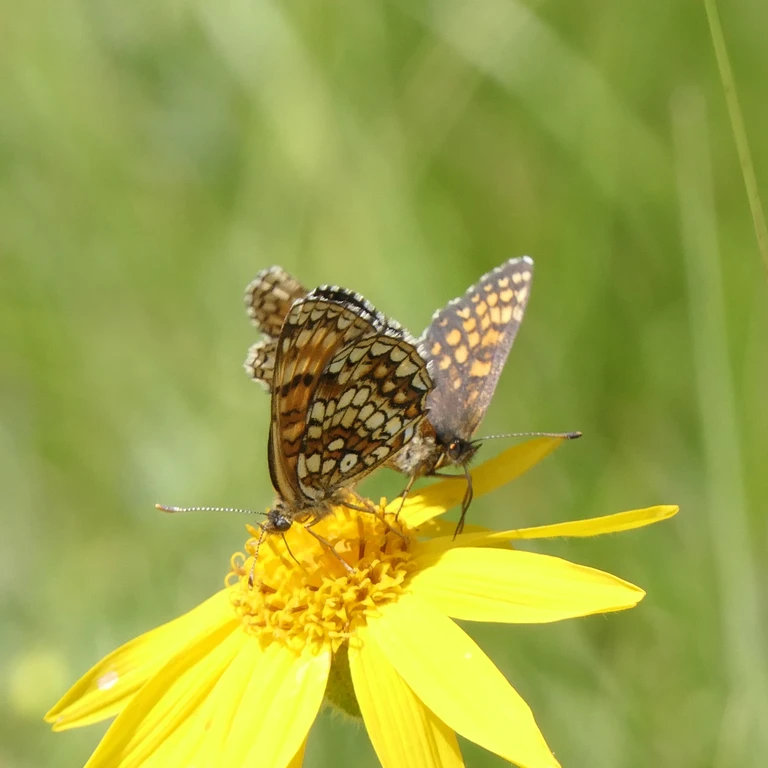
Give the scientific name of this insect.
Melitaea diamina
